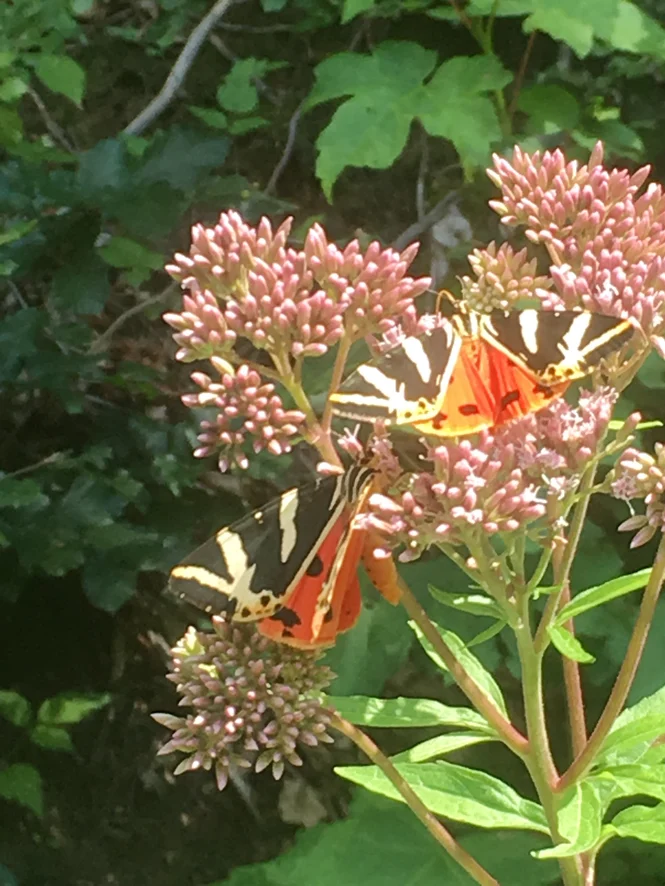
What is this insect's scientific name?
Euplagia quadripunctaria
